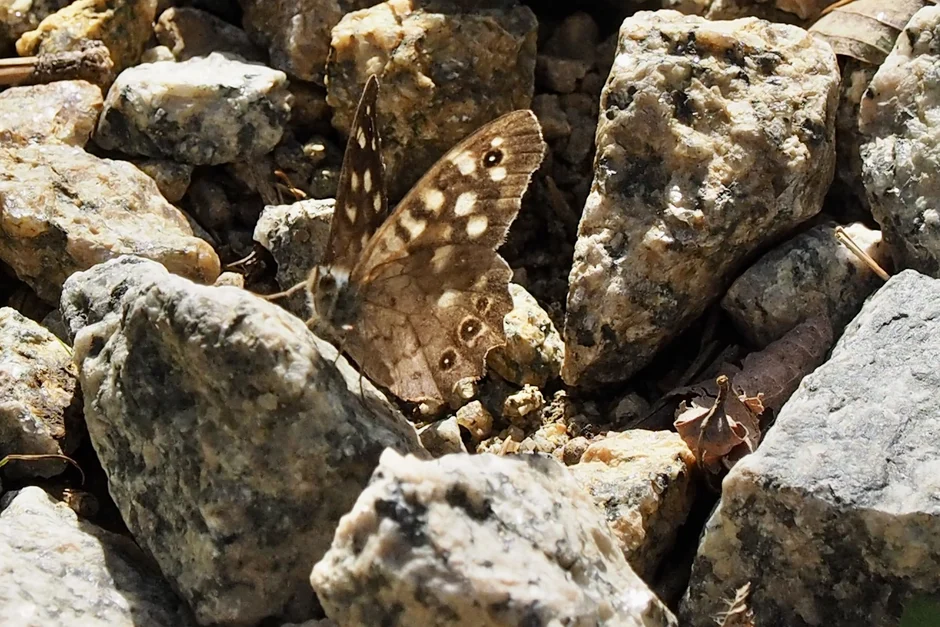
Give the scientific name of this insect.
Pararge aegeria
